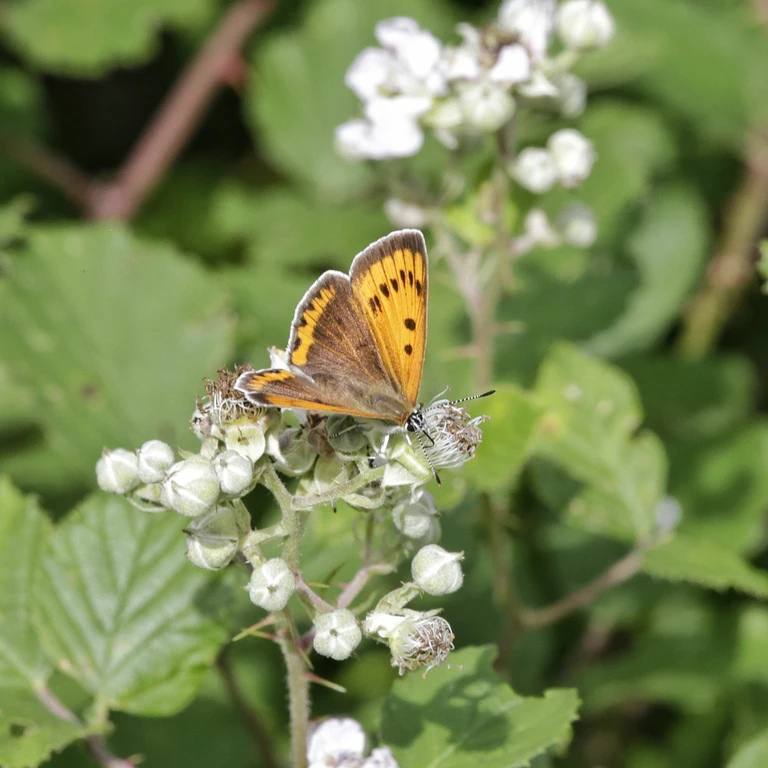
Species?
Lycaena dispar
